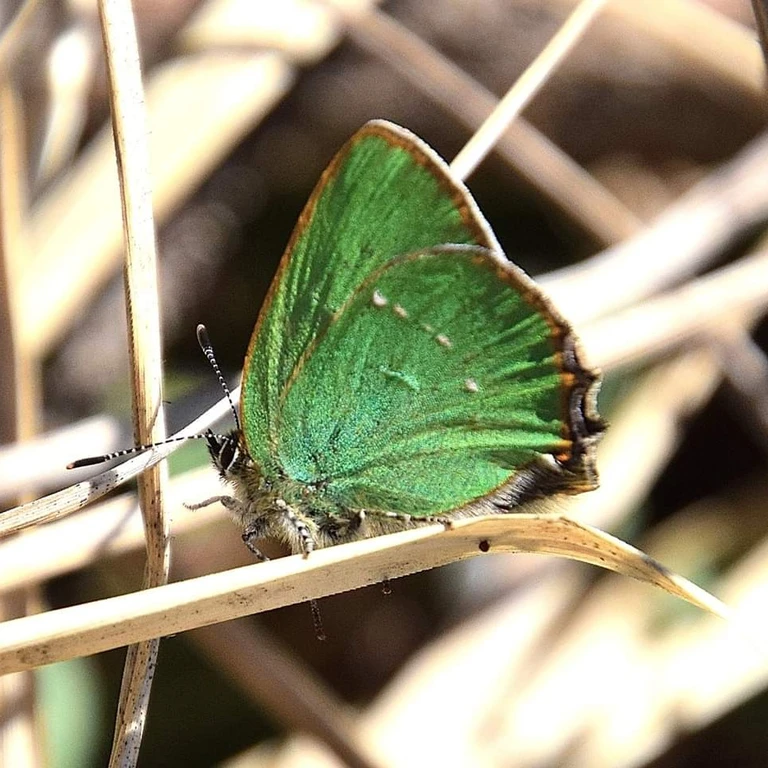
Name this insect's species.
Callophrys rubi
